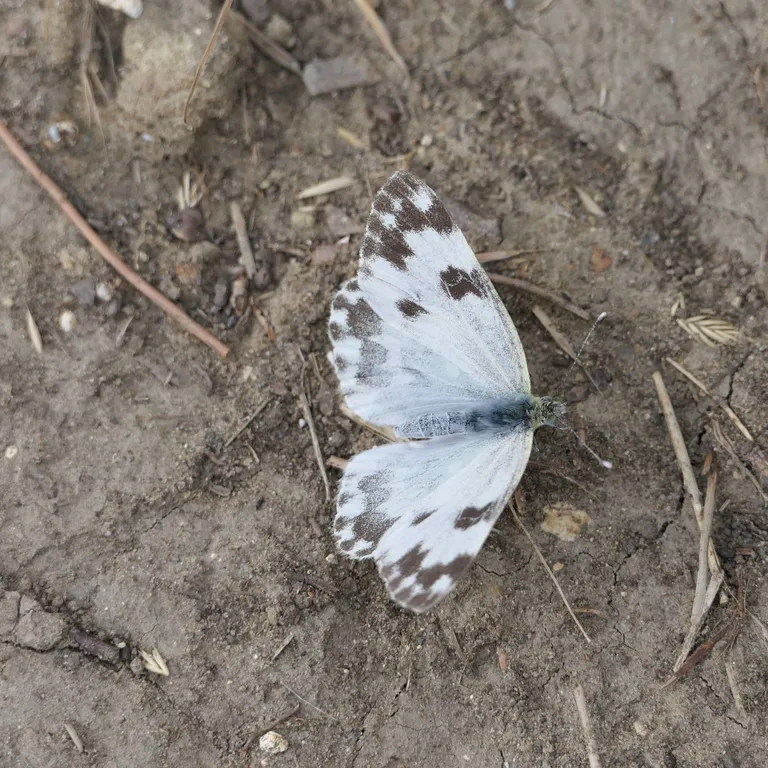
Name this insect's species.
Pontia edusa
